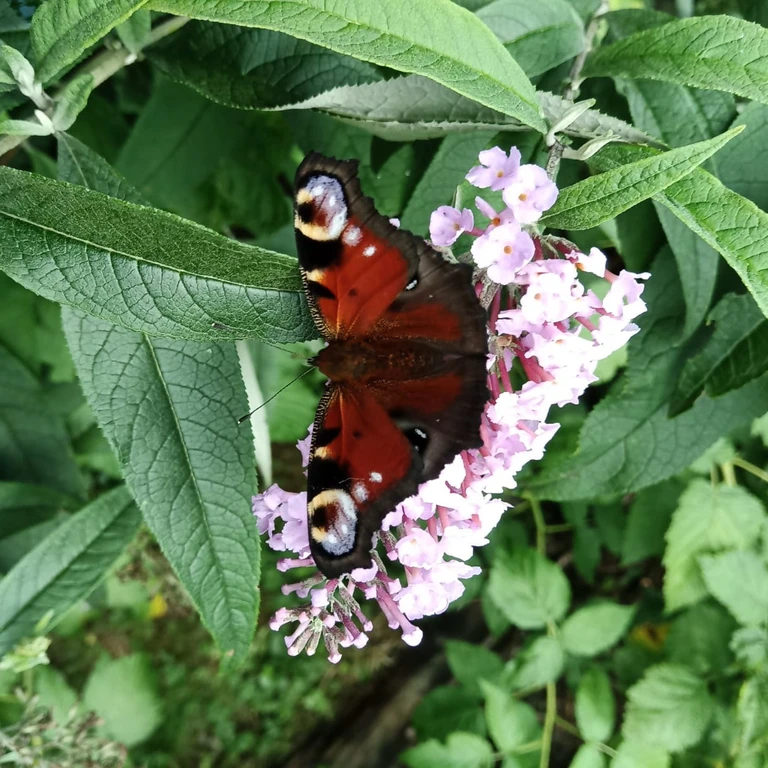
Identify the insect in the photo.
Aglais io
